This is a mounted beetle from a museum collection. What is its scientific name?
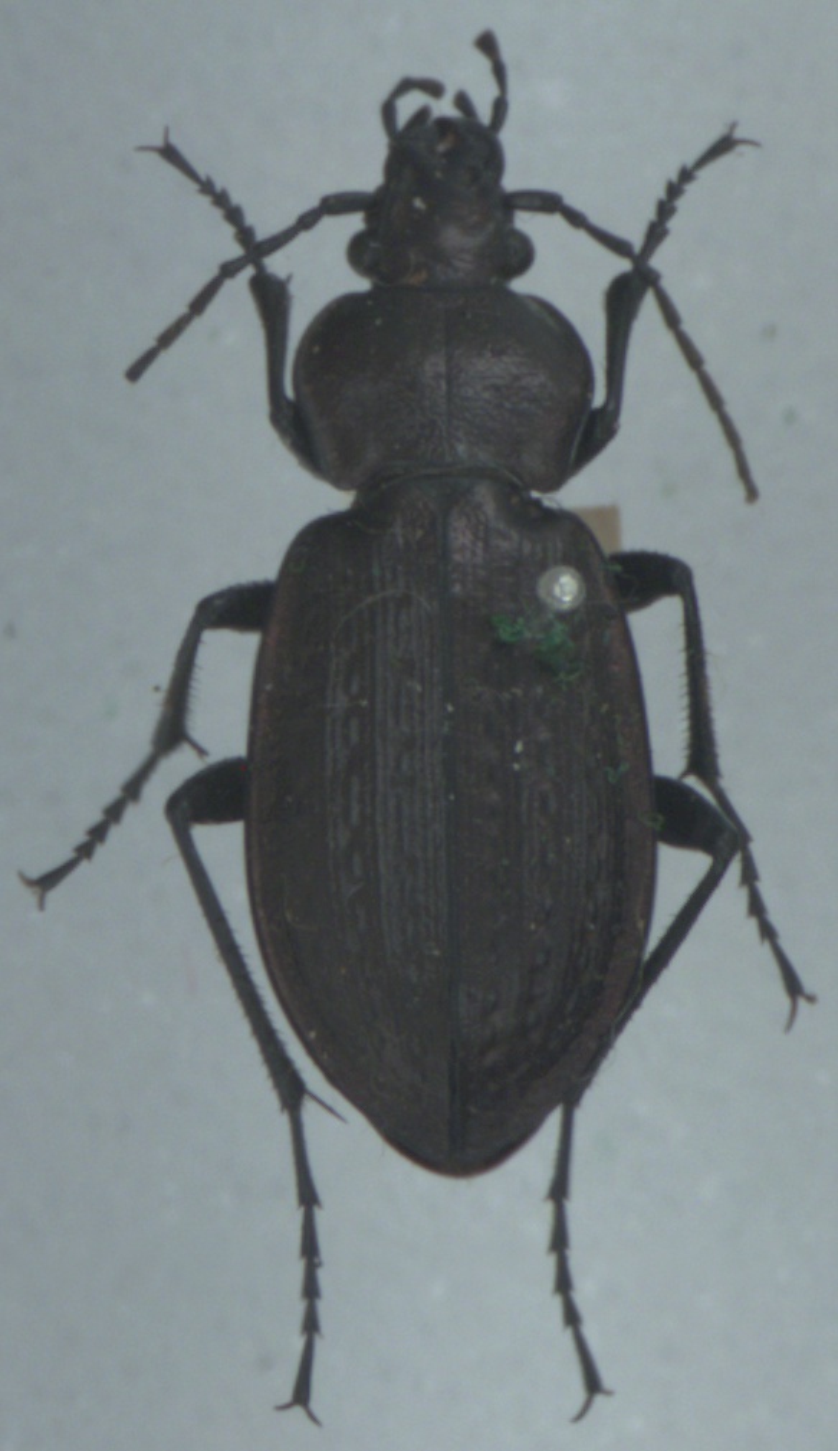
Carabus arvensis
